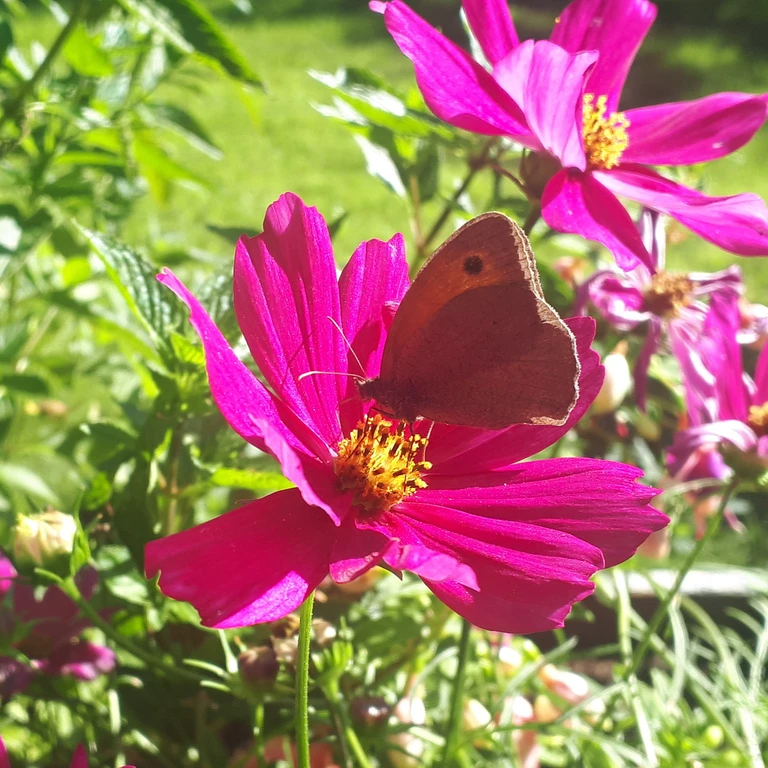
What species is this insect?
Maniola jurtina
